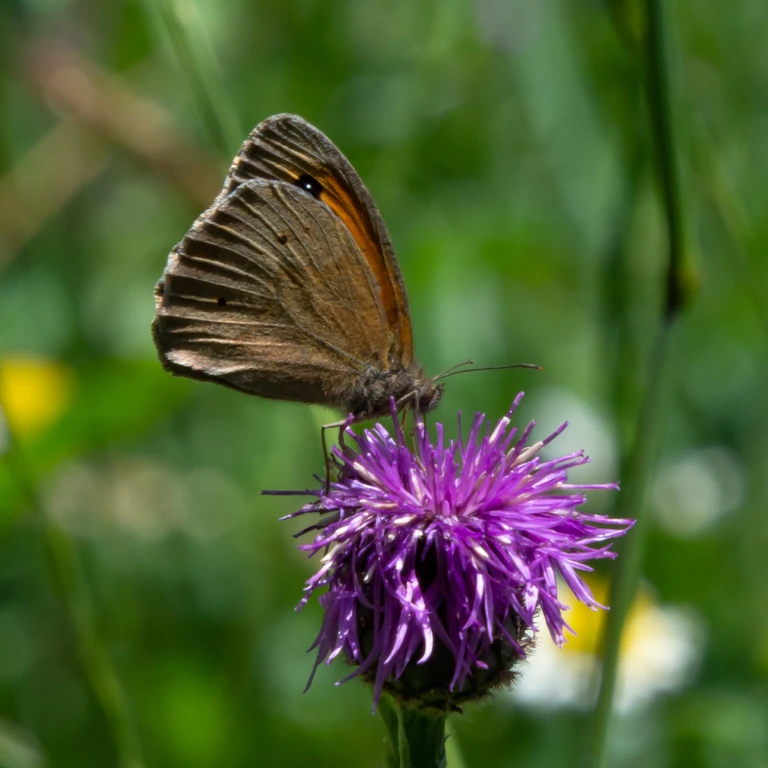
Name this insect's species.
Maniola jurtina
